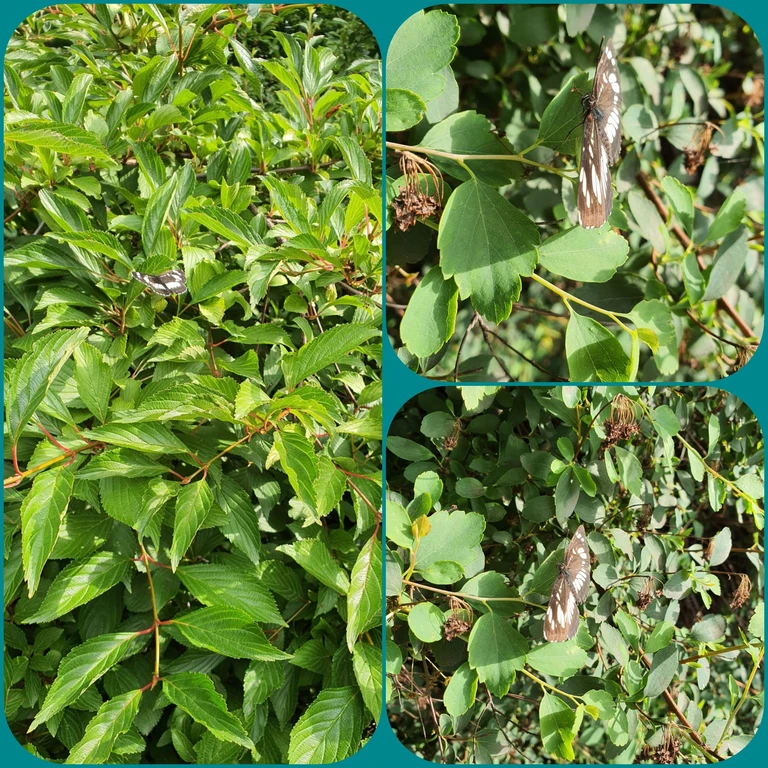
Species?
Neptis rivularis
